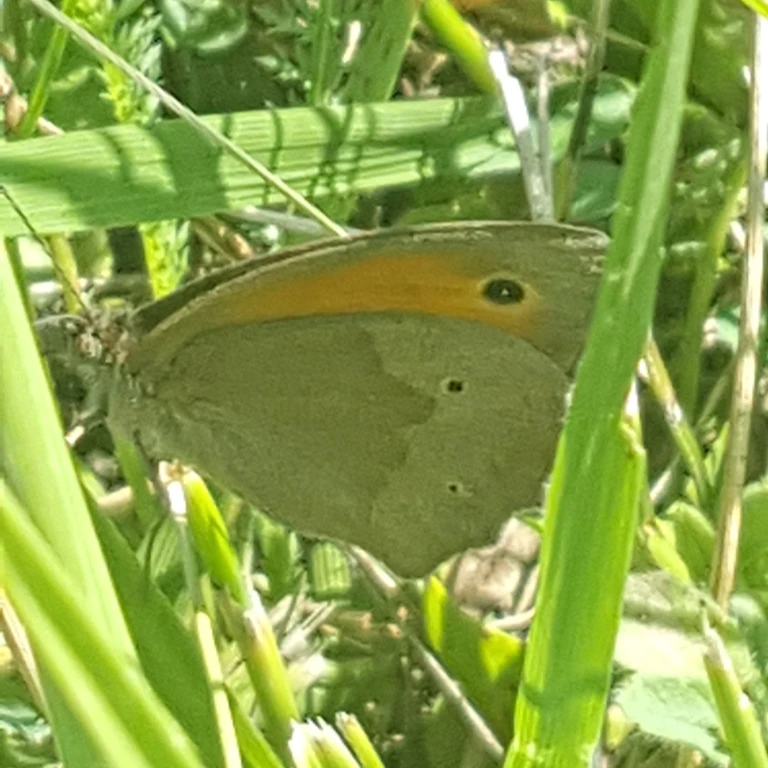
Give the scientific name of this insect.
Maniola jurtina
